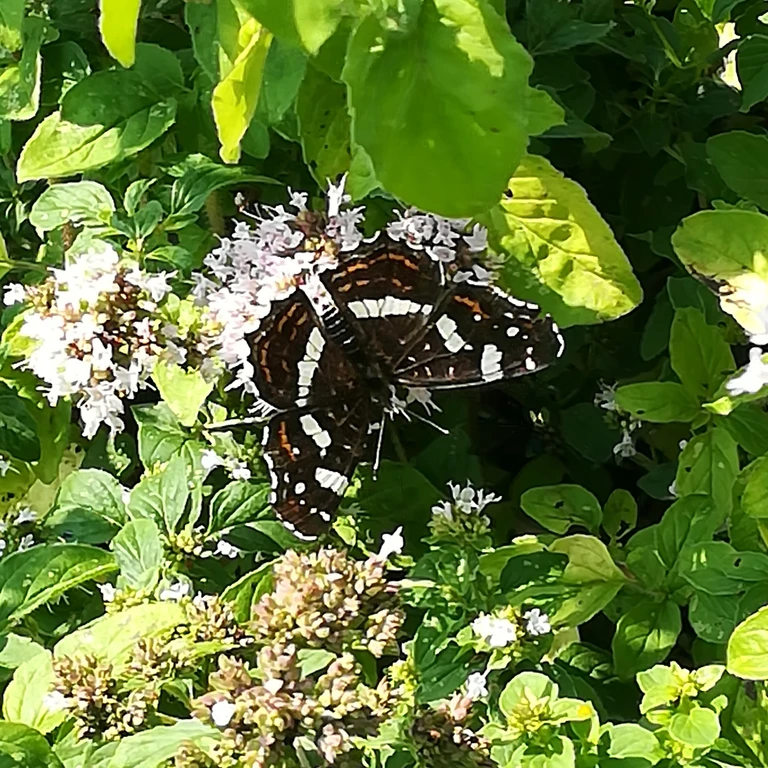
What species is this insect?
Araschnia levana
